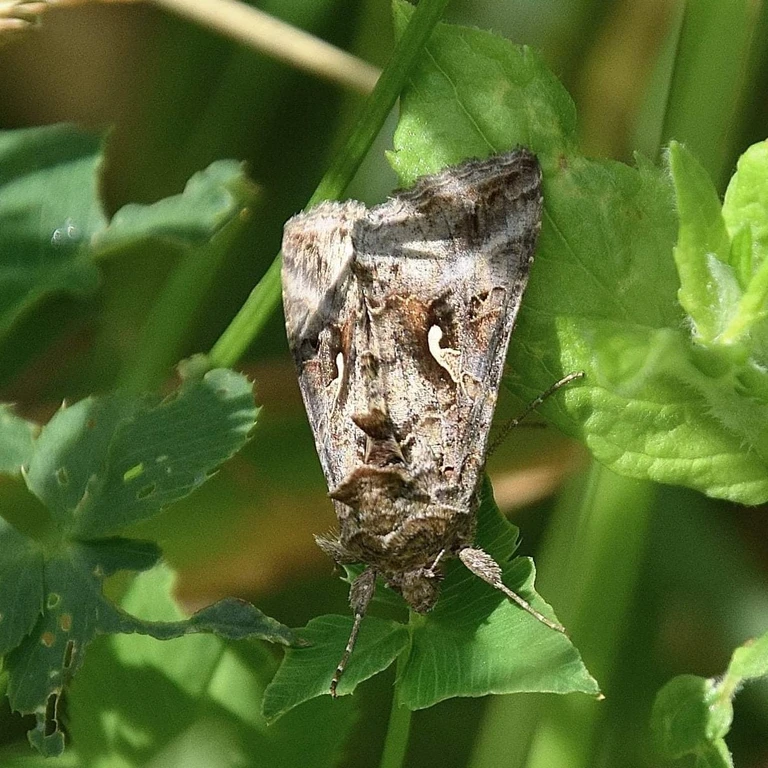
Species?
Autographa gamma
